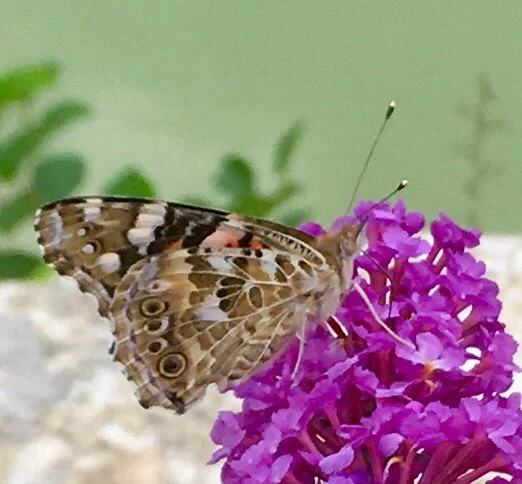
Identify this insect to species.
Vanessa cardui
